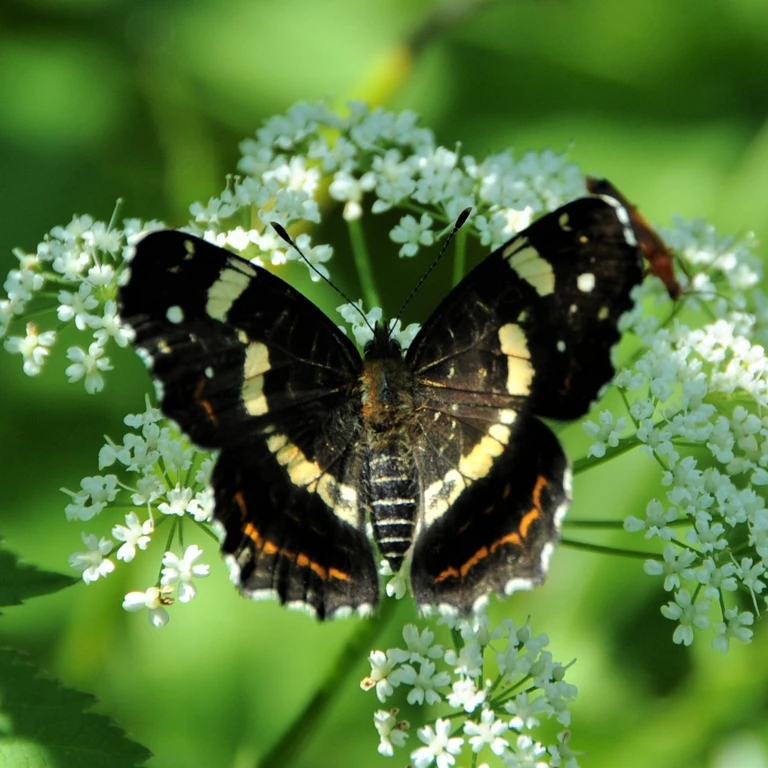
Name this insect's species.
Araschnia levana
